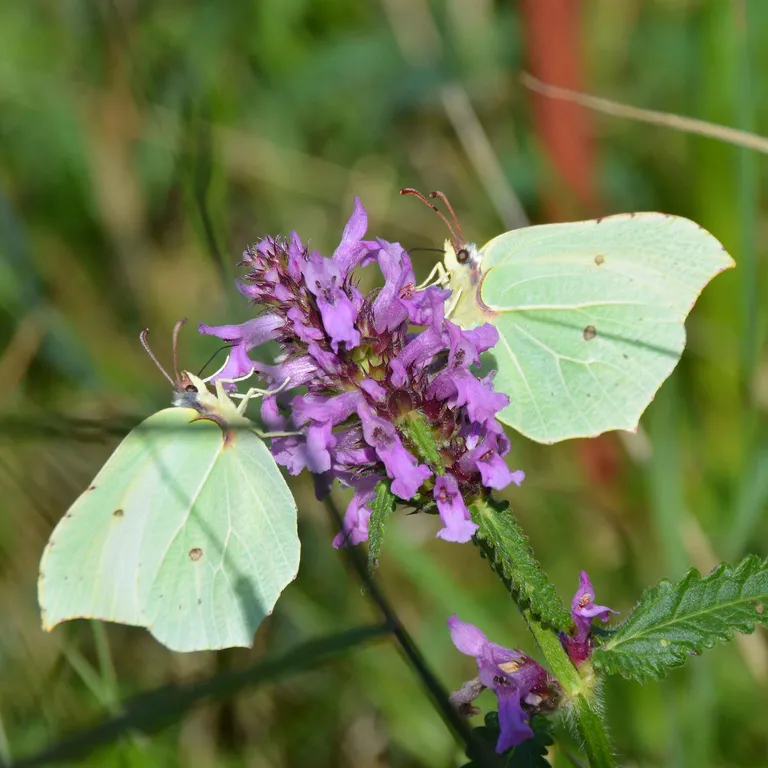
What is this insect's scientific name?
Gonepteryx rhamni
